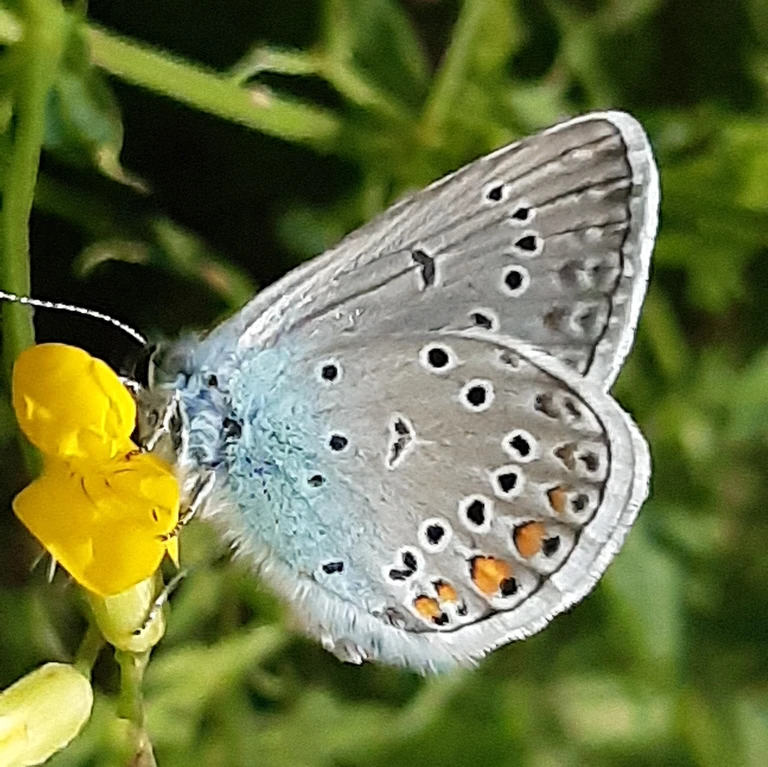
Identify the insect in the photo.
Polyommatus amandus (also Plebejus amanda)
